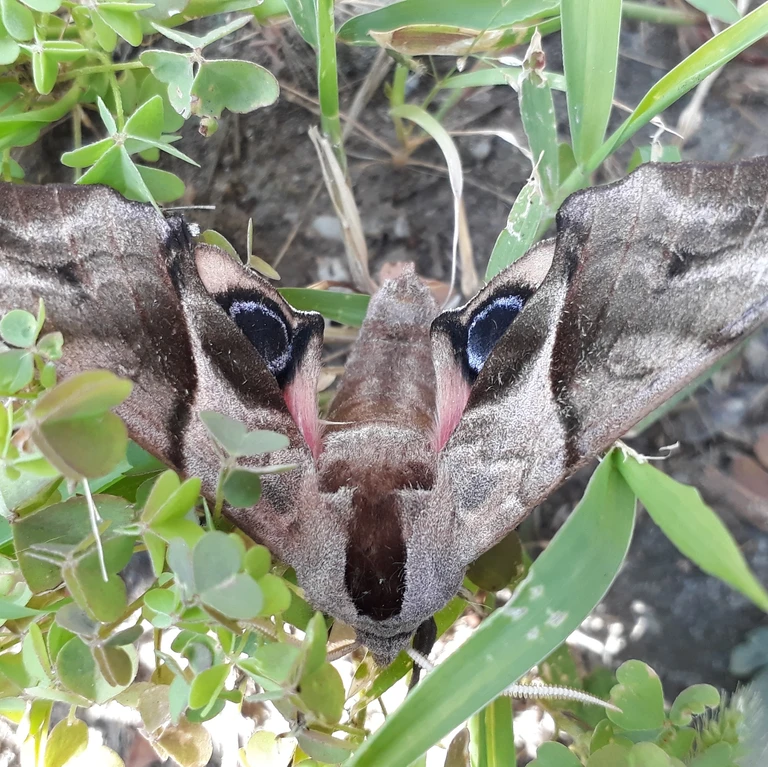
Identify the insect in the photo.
Smerinthus ocellata
